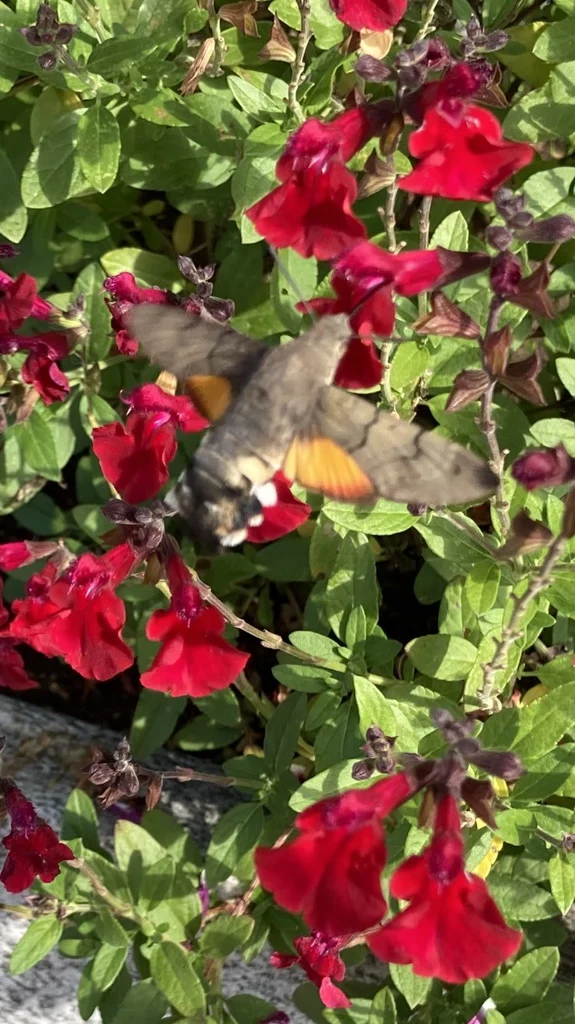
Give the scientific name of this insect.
Macroglossum stellatarum
